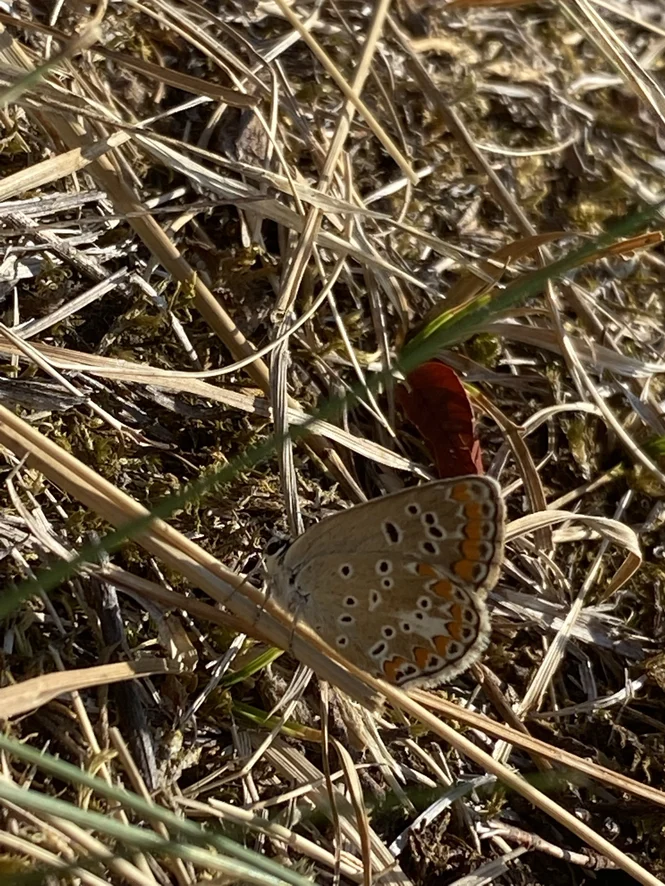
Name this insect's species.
Aricia agestis/artaxerxes
